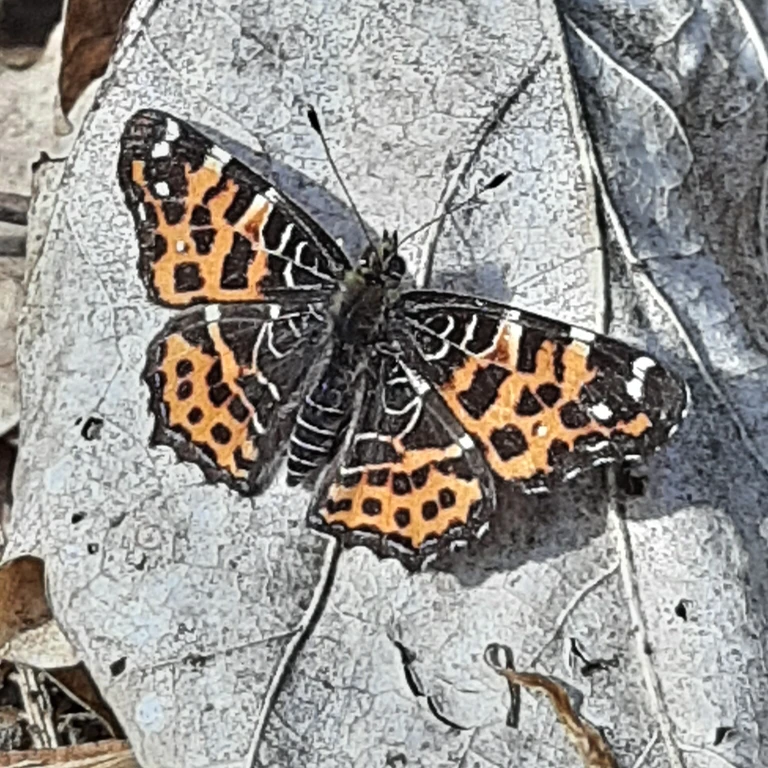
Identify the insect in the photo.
Araschnia levana
